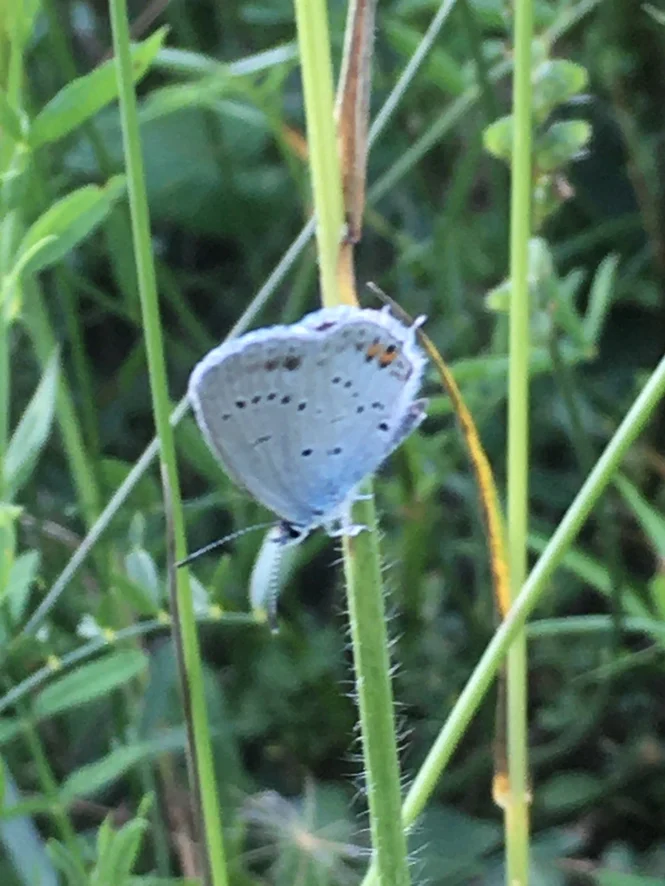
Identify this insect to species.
Cupido argiades (also Elkalyce argiades)
